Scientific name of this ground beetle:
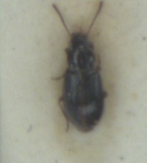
Bradycellus ruficollis
